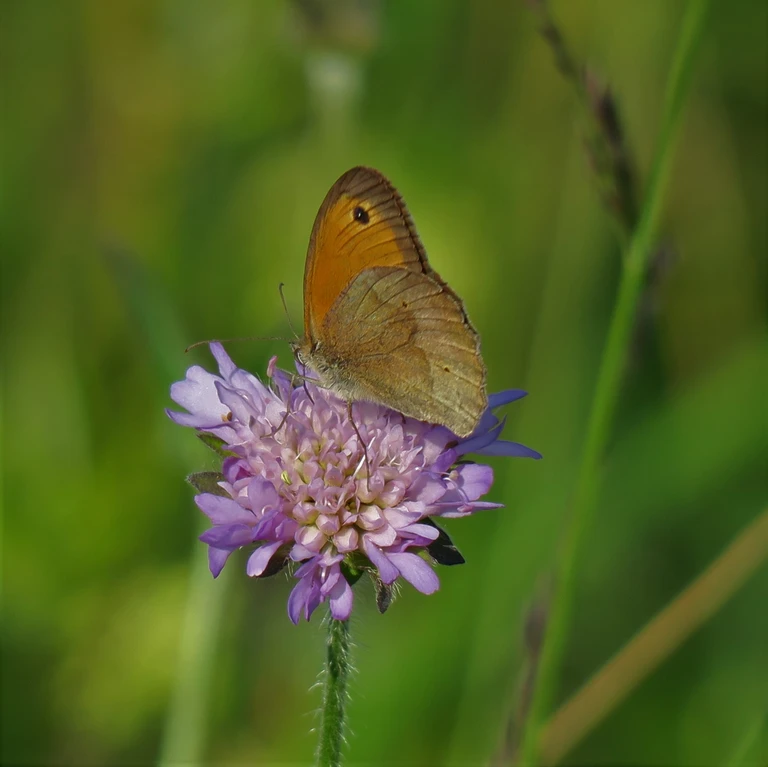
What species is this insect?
Maniola jurtina
